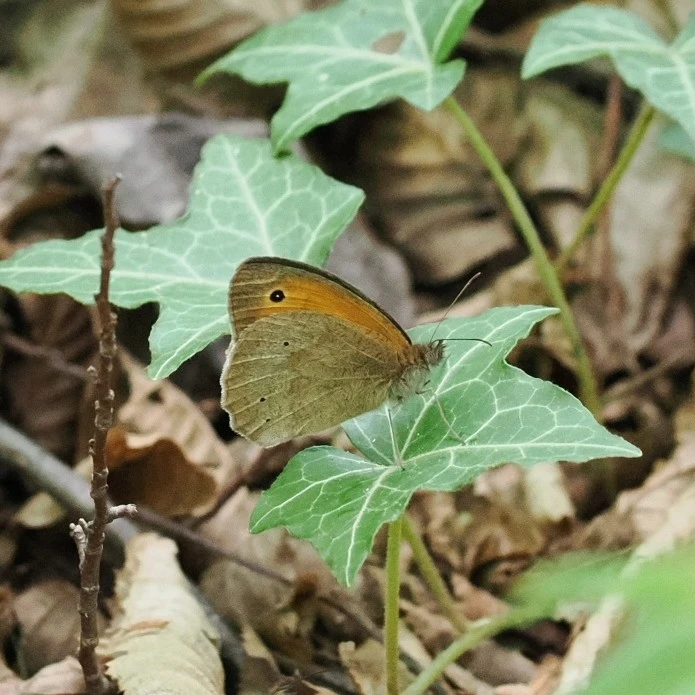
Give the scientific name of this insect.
Maniola jurtina
